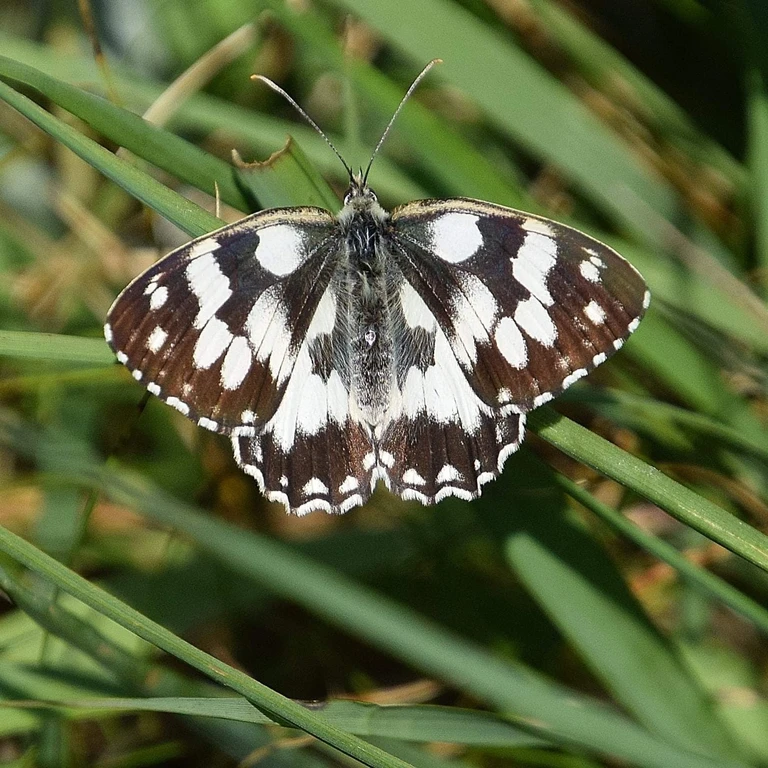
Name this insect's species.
Melanargia galathea
